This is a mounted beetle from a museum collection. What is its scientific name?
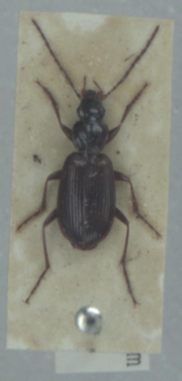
Platynus livens
